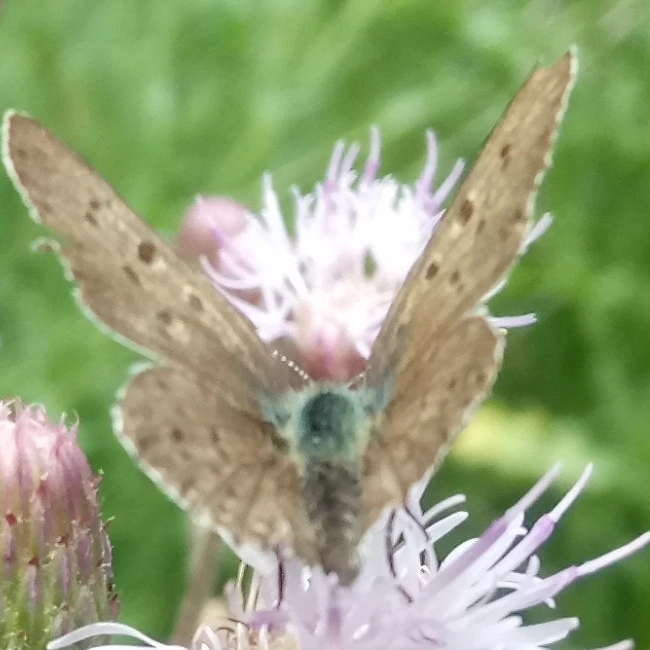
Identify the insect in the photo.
Lycaena tityrus (also Loweia tityrus)
